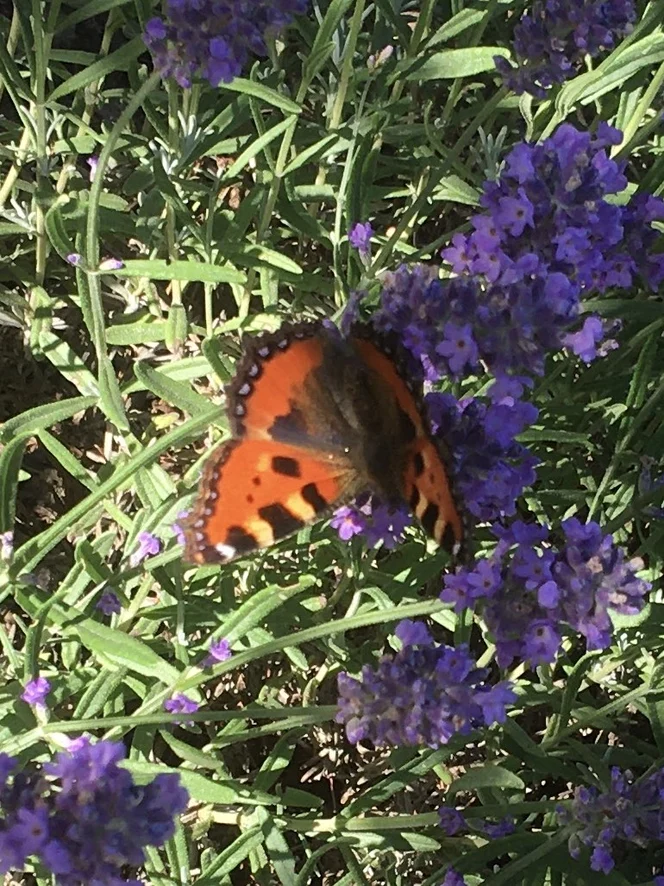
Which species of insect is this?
Aglais urticae
